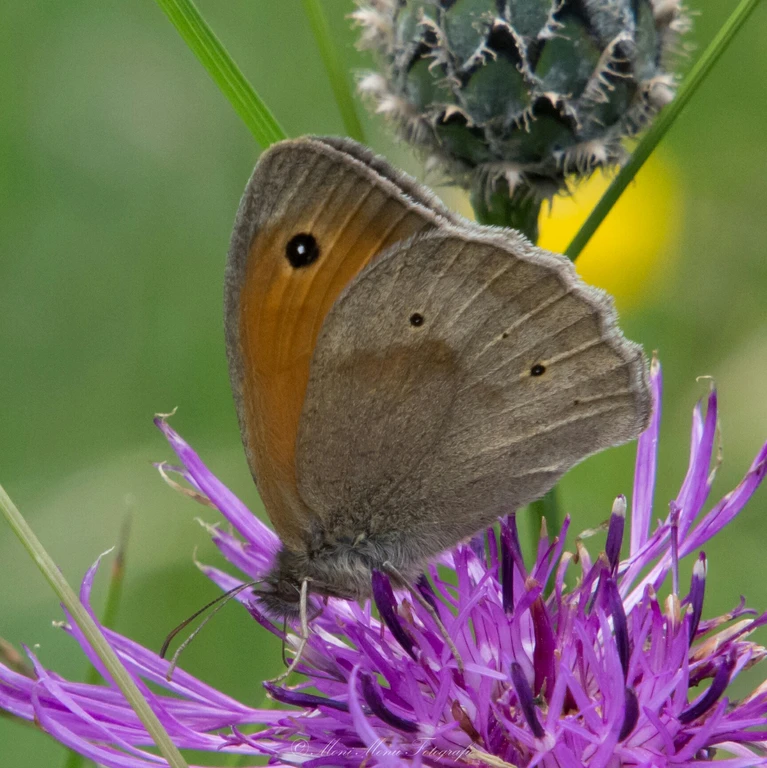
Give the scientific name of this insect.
Maniola jurtina
